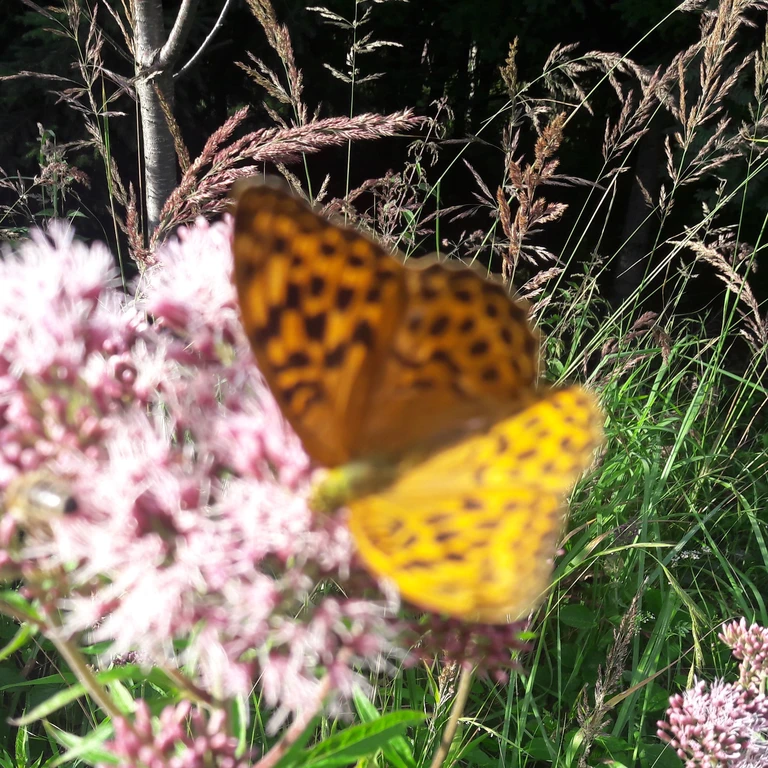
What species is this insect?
Argynnis paphia
